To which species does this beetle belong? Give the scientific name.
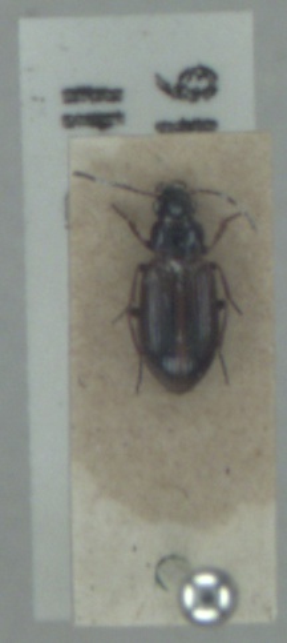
Dicheirotrichus cognatus
